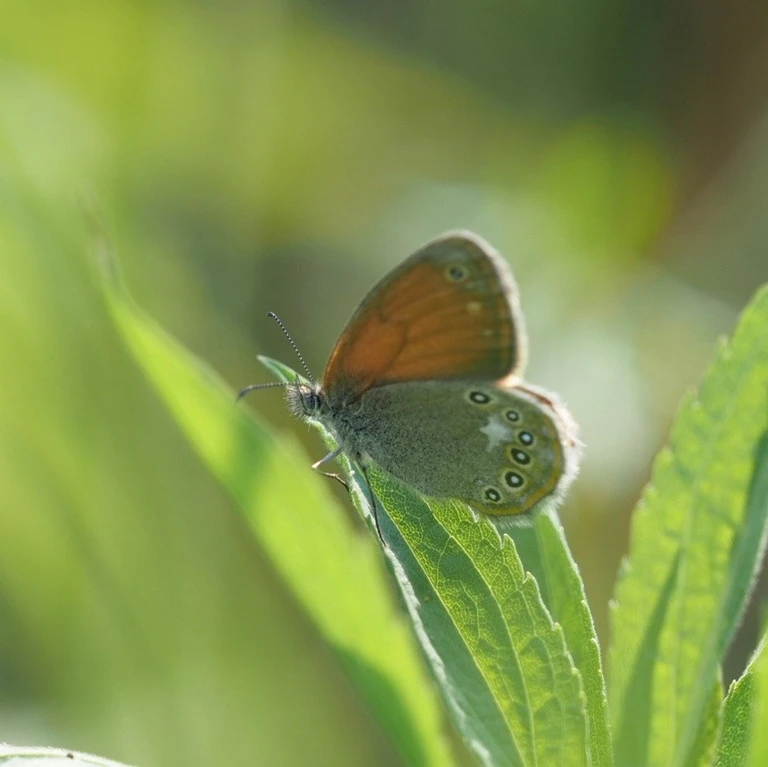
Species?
Coenonympha glycerion (also Coenonympha iphis)
